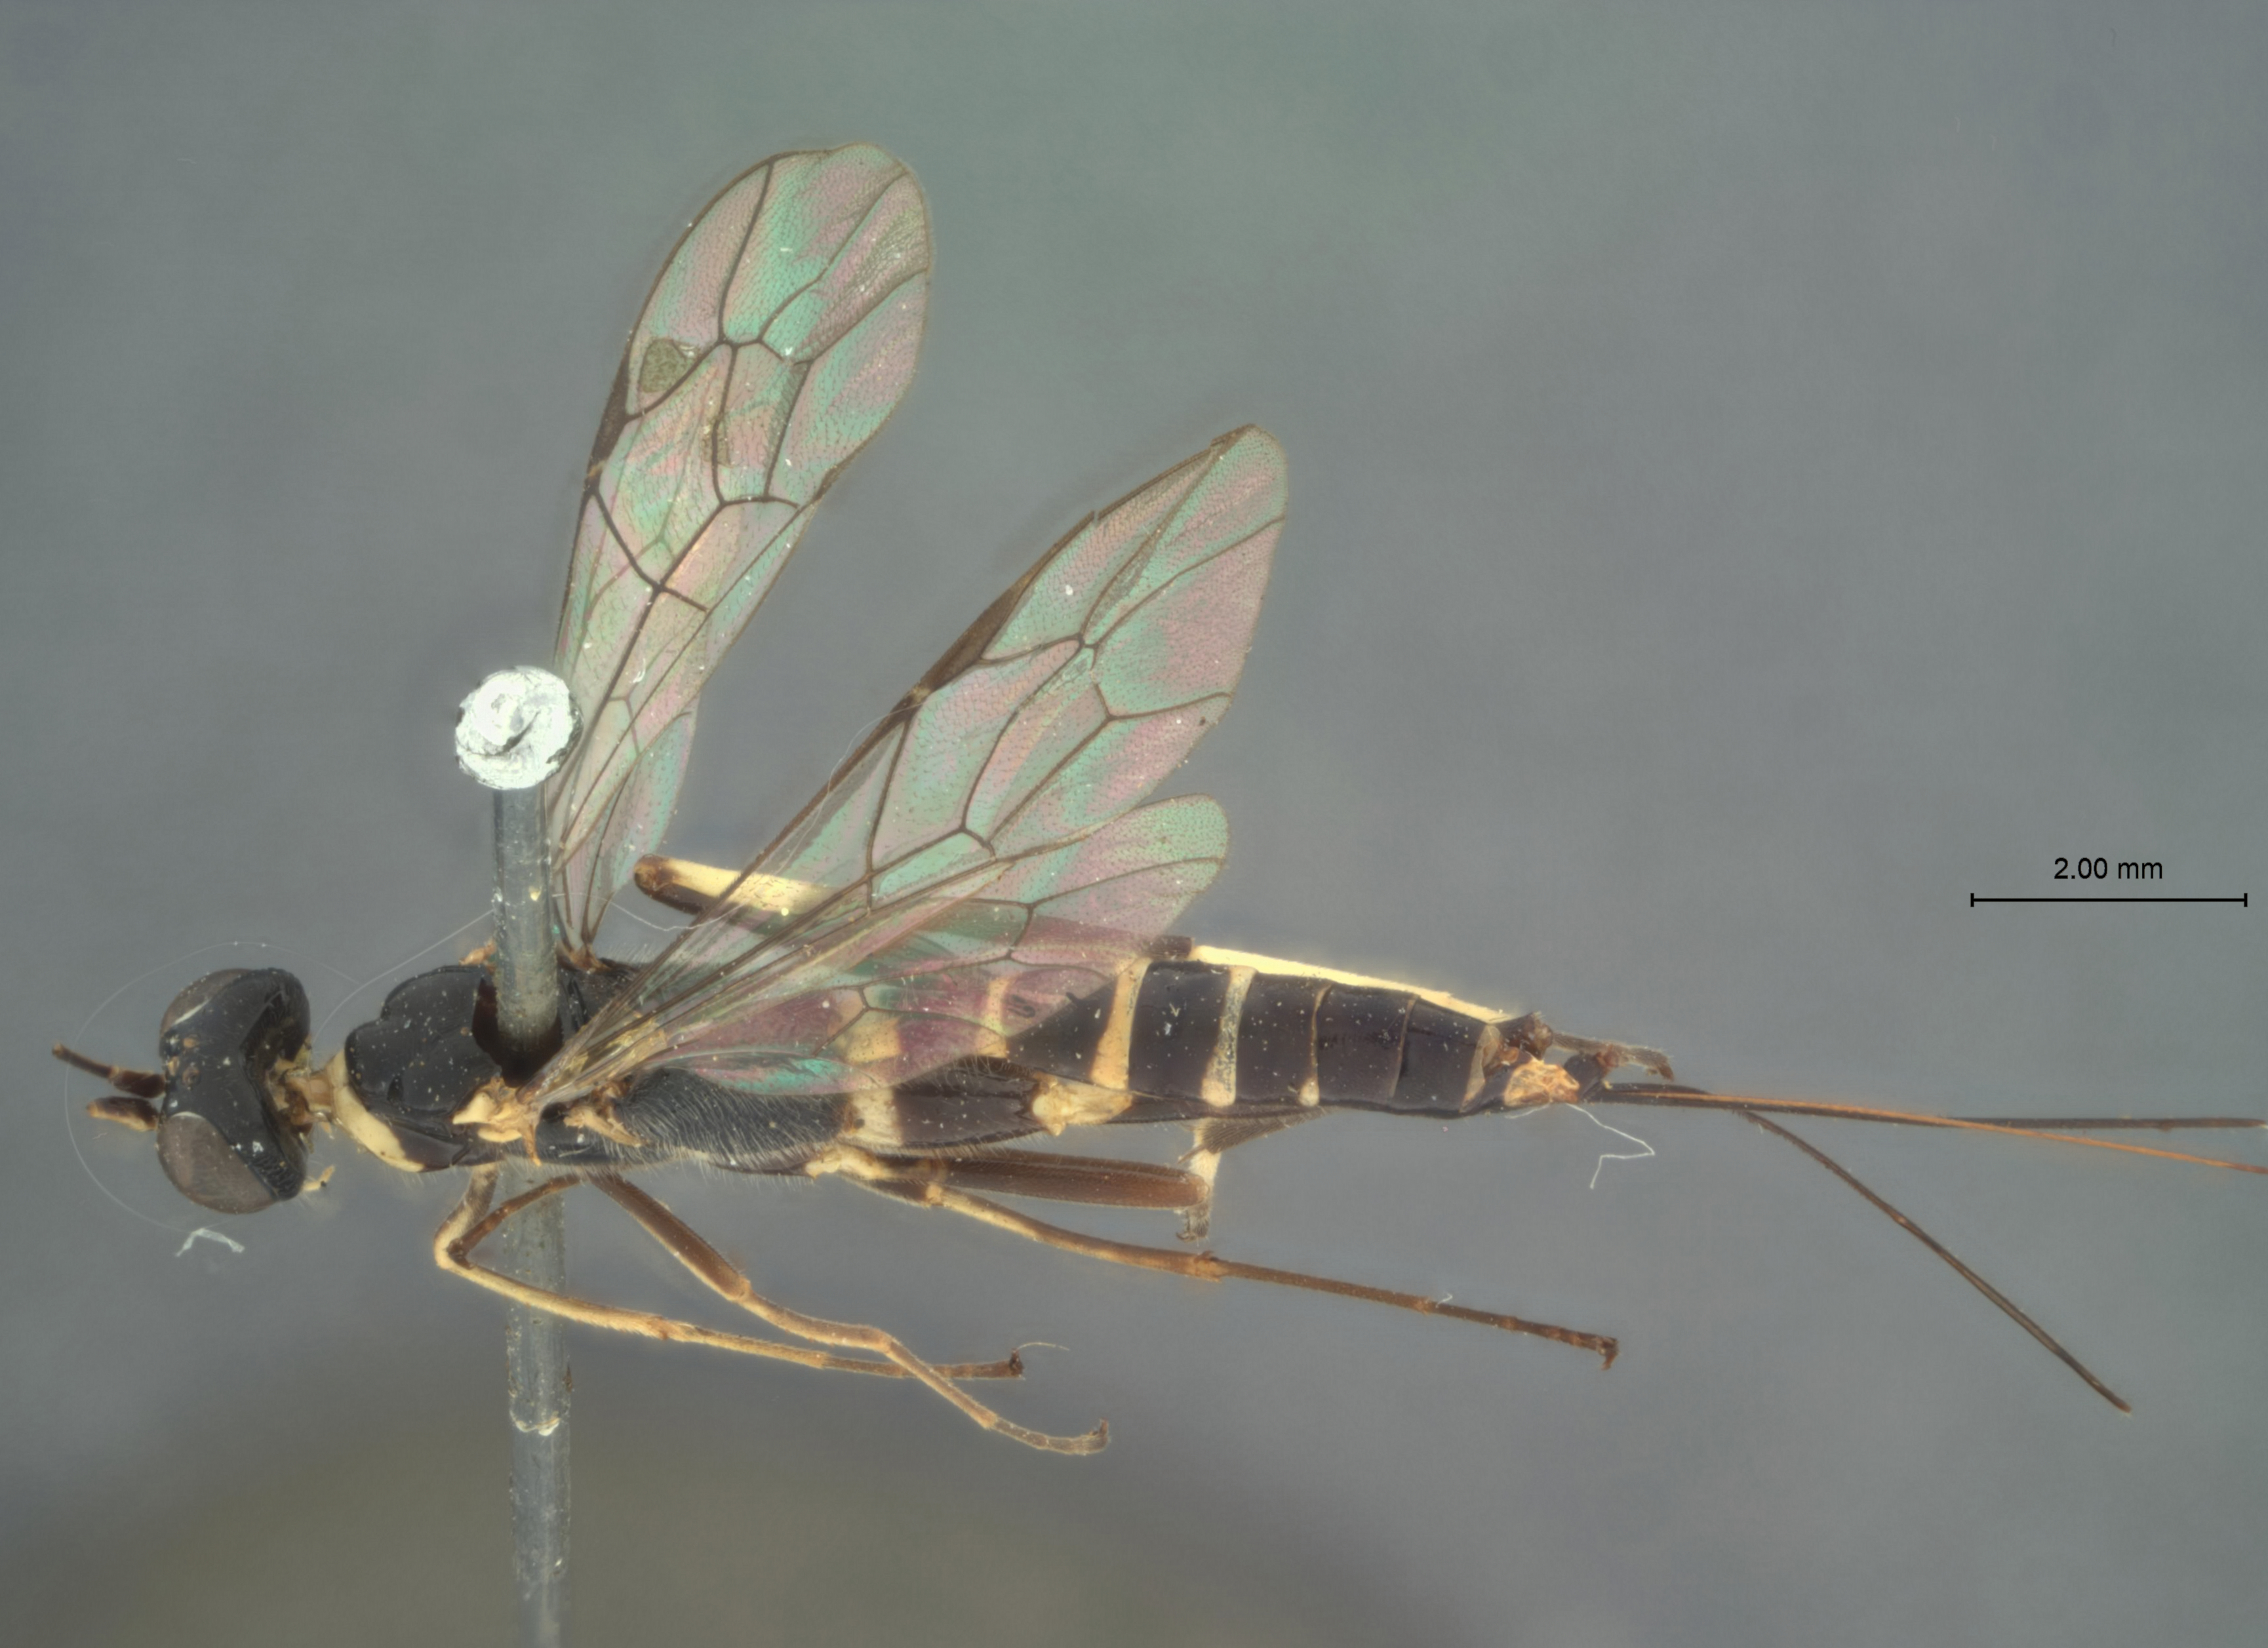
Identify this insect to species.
Eugalta bakeri
